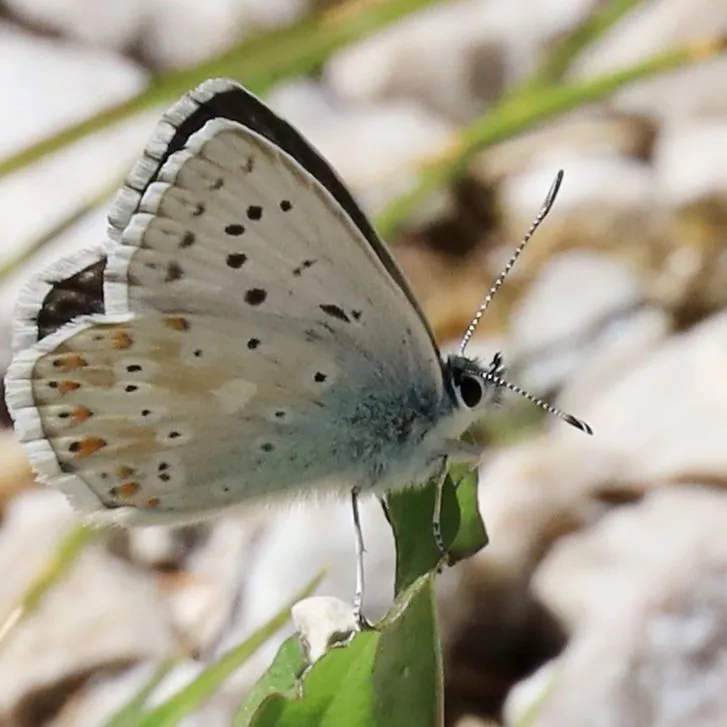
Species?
Lysandra coridon
